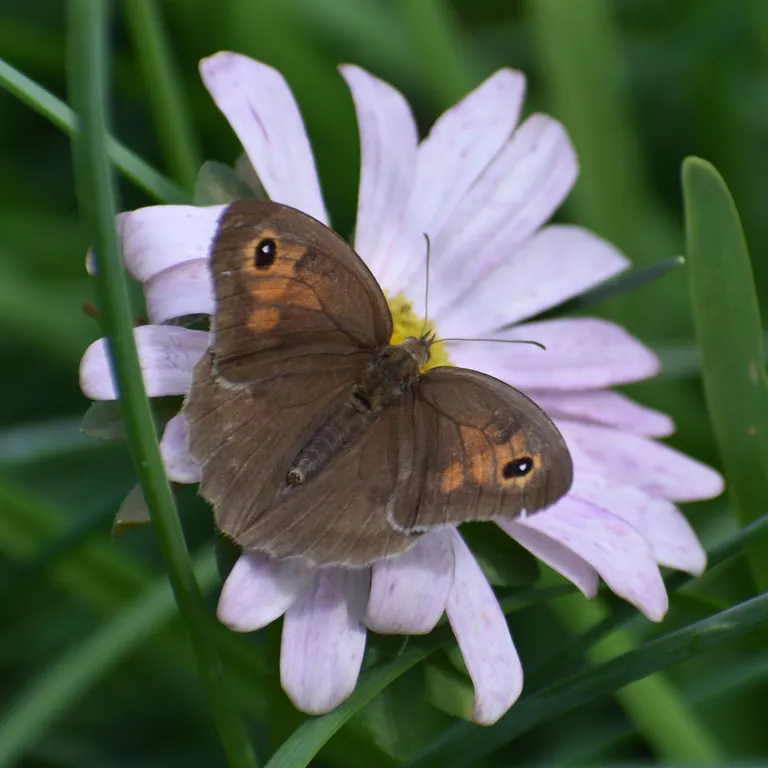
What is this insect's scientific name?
Maniola jurtina
